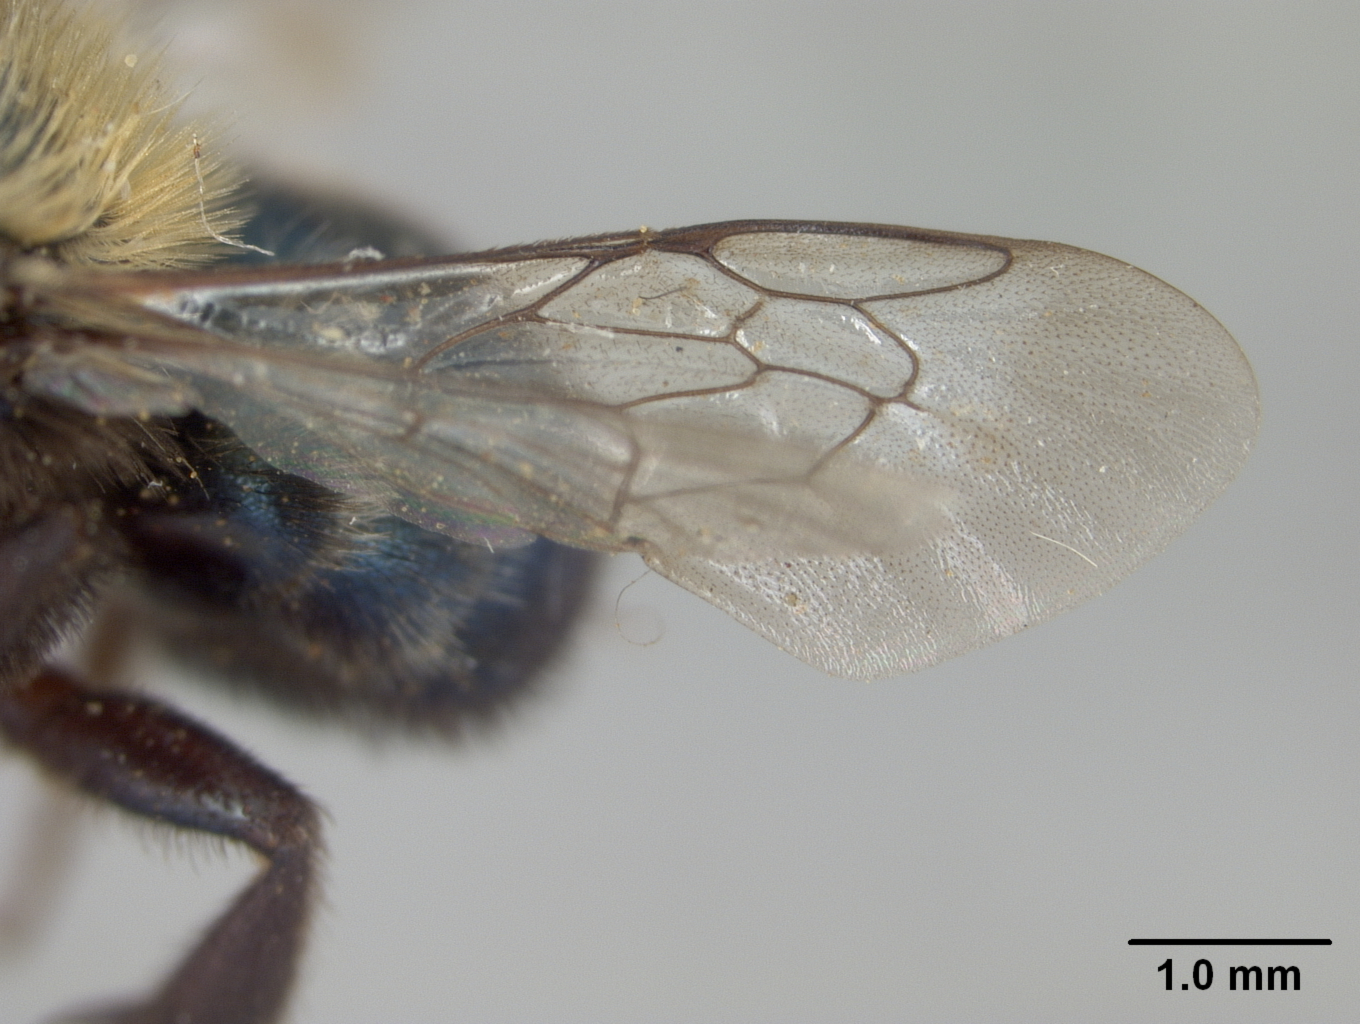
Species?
Osmia corkinsi
